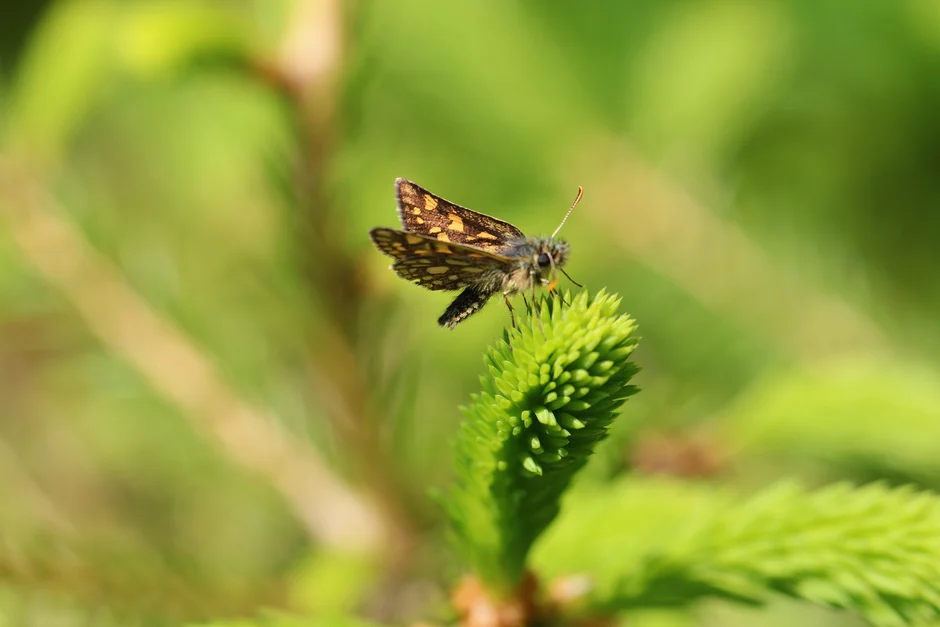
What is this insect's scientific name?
Carterocephalus palaemon
